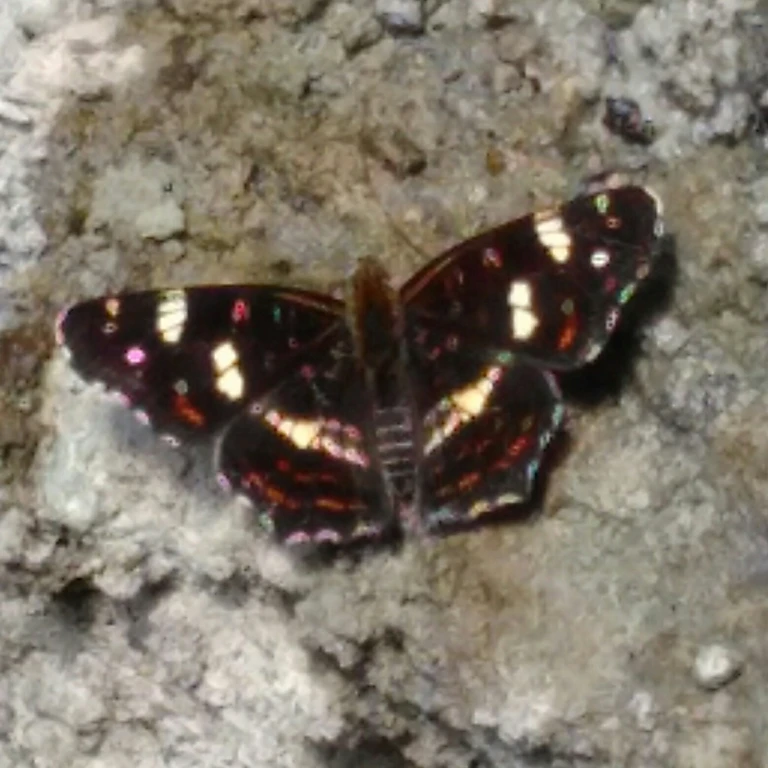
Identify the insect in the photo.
Araschnia levana
